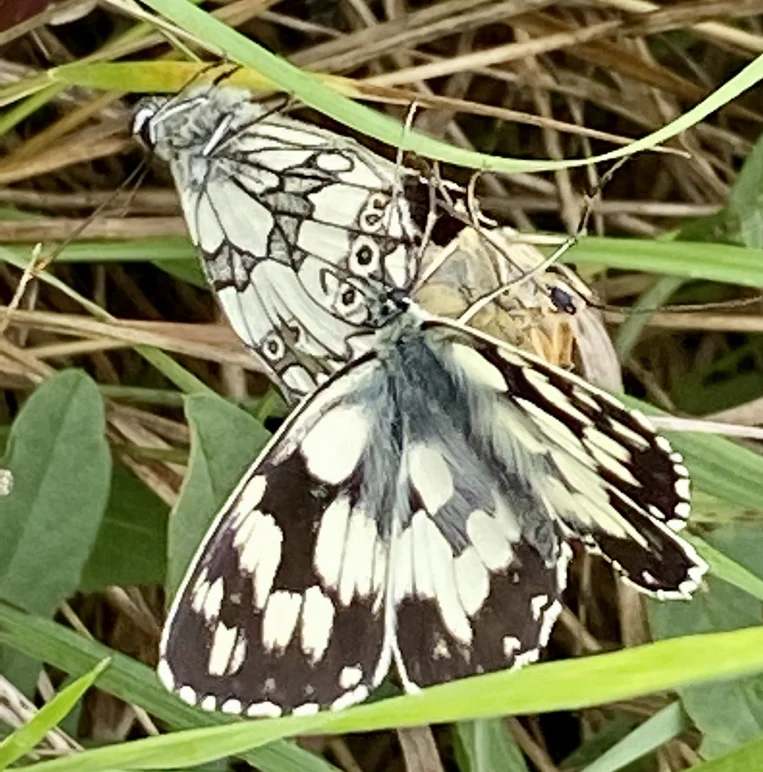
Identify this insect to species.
Melanargia galathea
